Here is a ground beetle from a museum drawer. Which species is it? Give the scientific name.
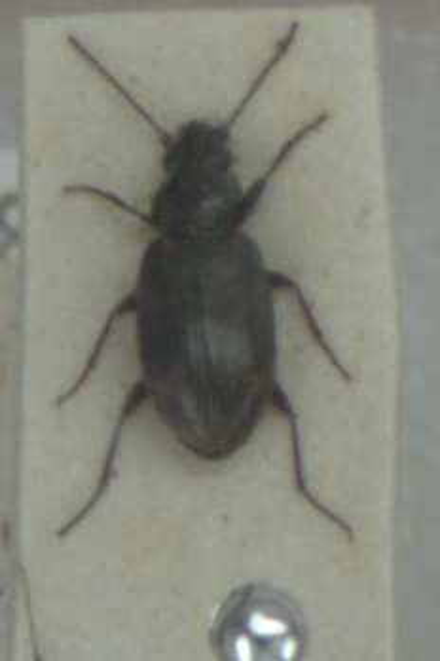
Bembidion varium
